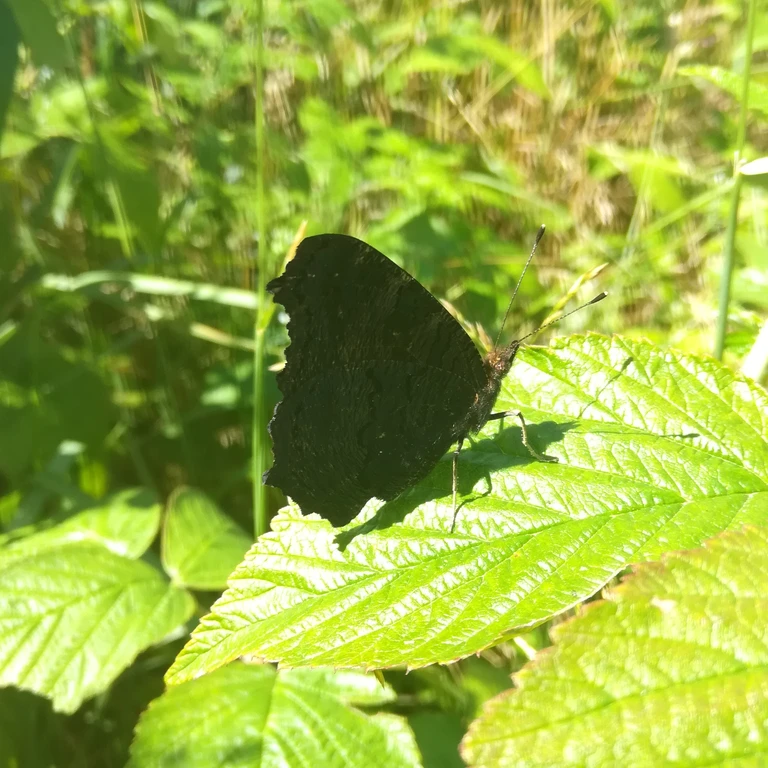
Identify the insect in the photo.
Aglais io
